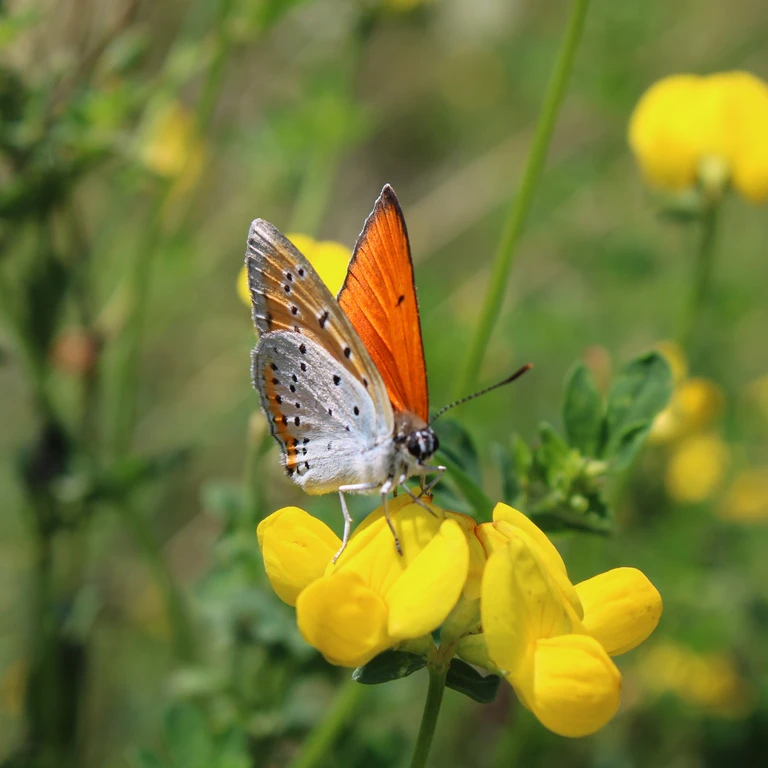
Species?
Lycaena dispar
